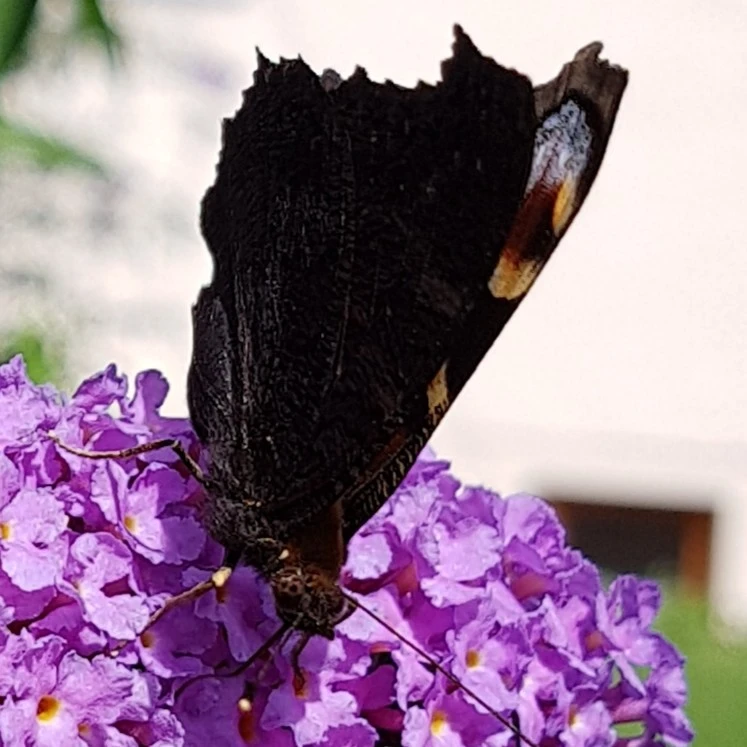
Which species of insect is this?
Aglais io
